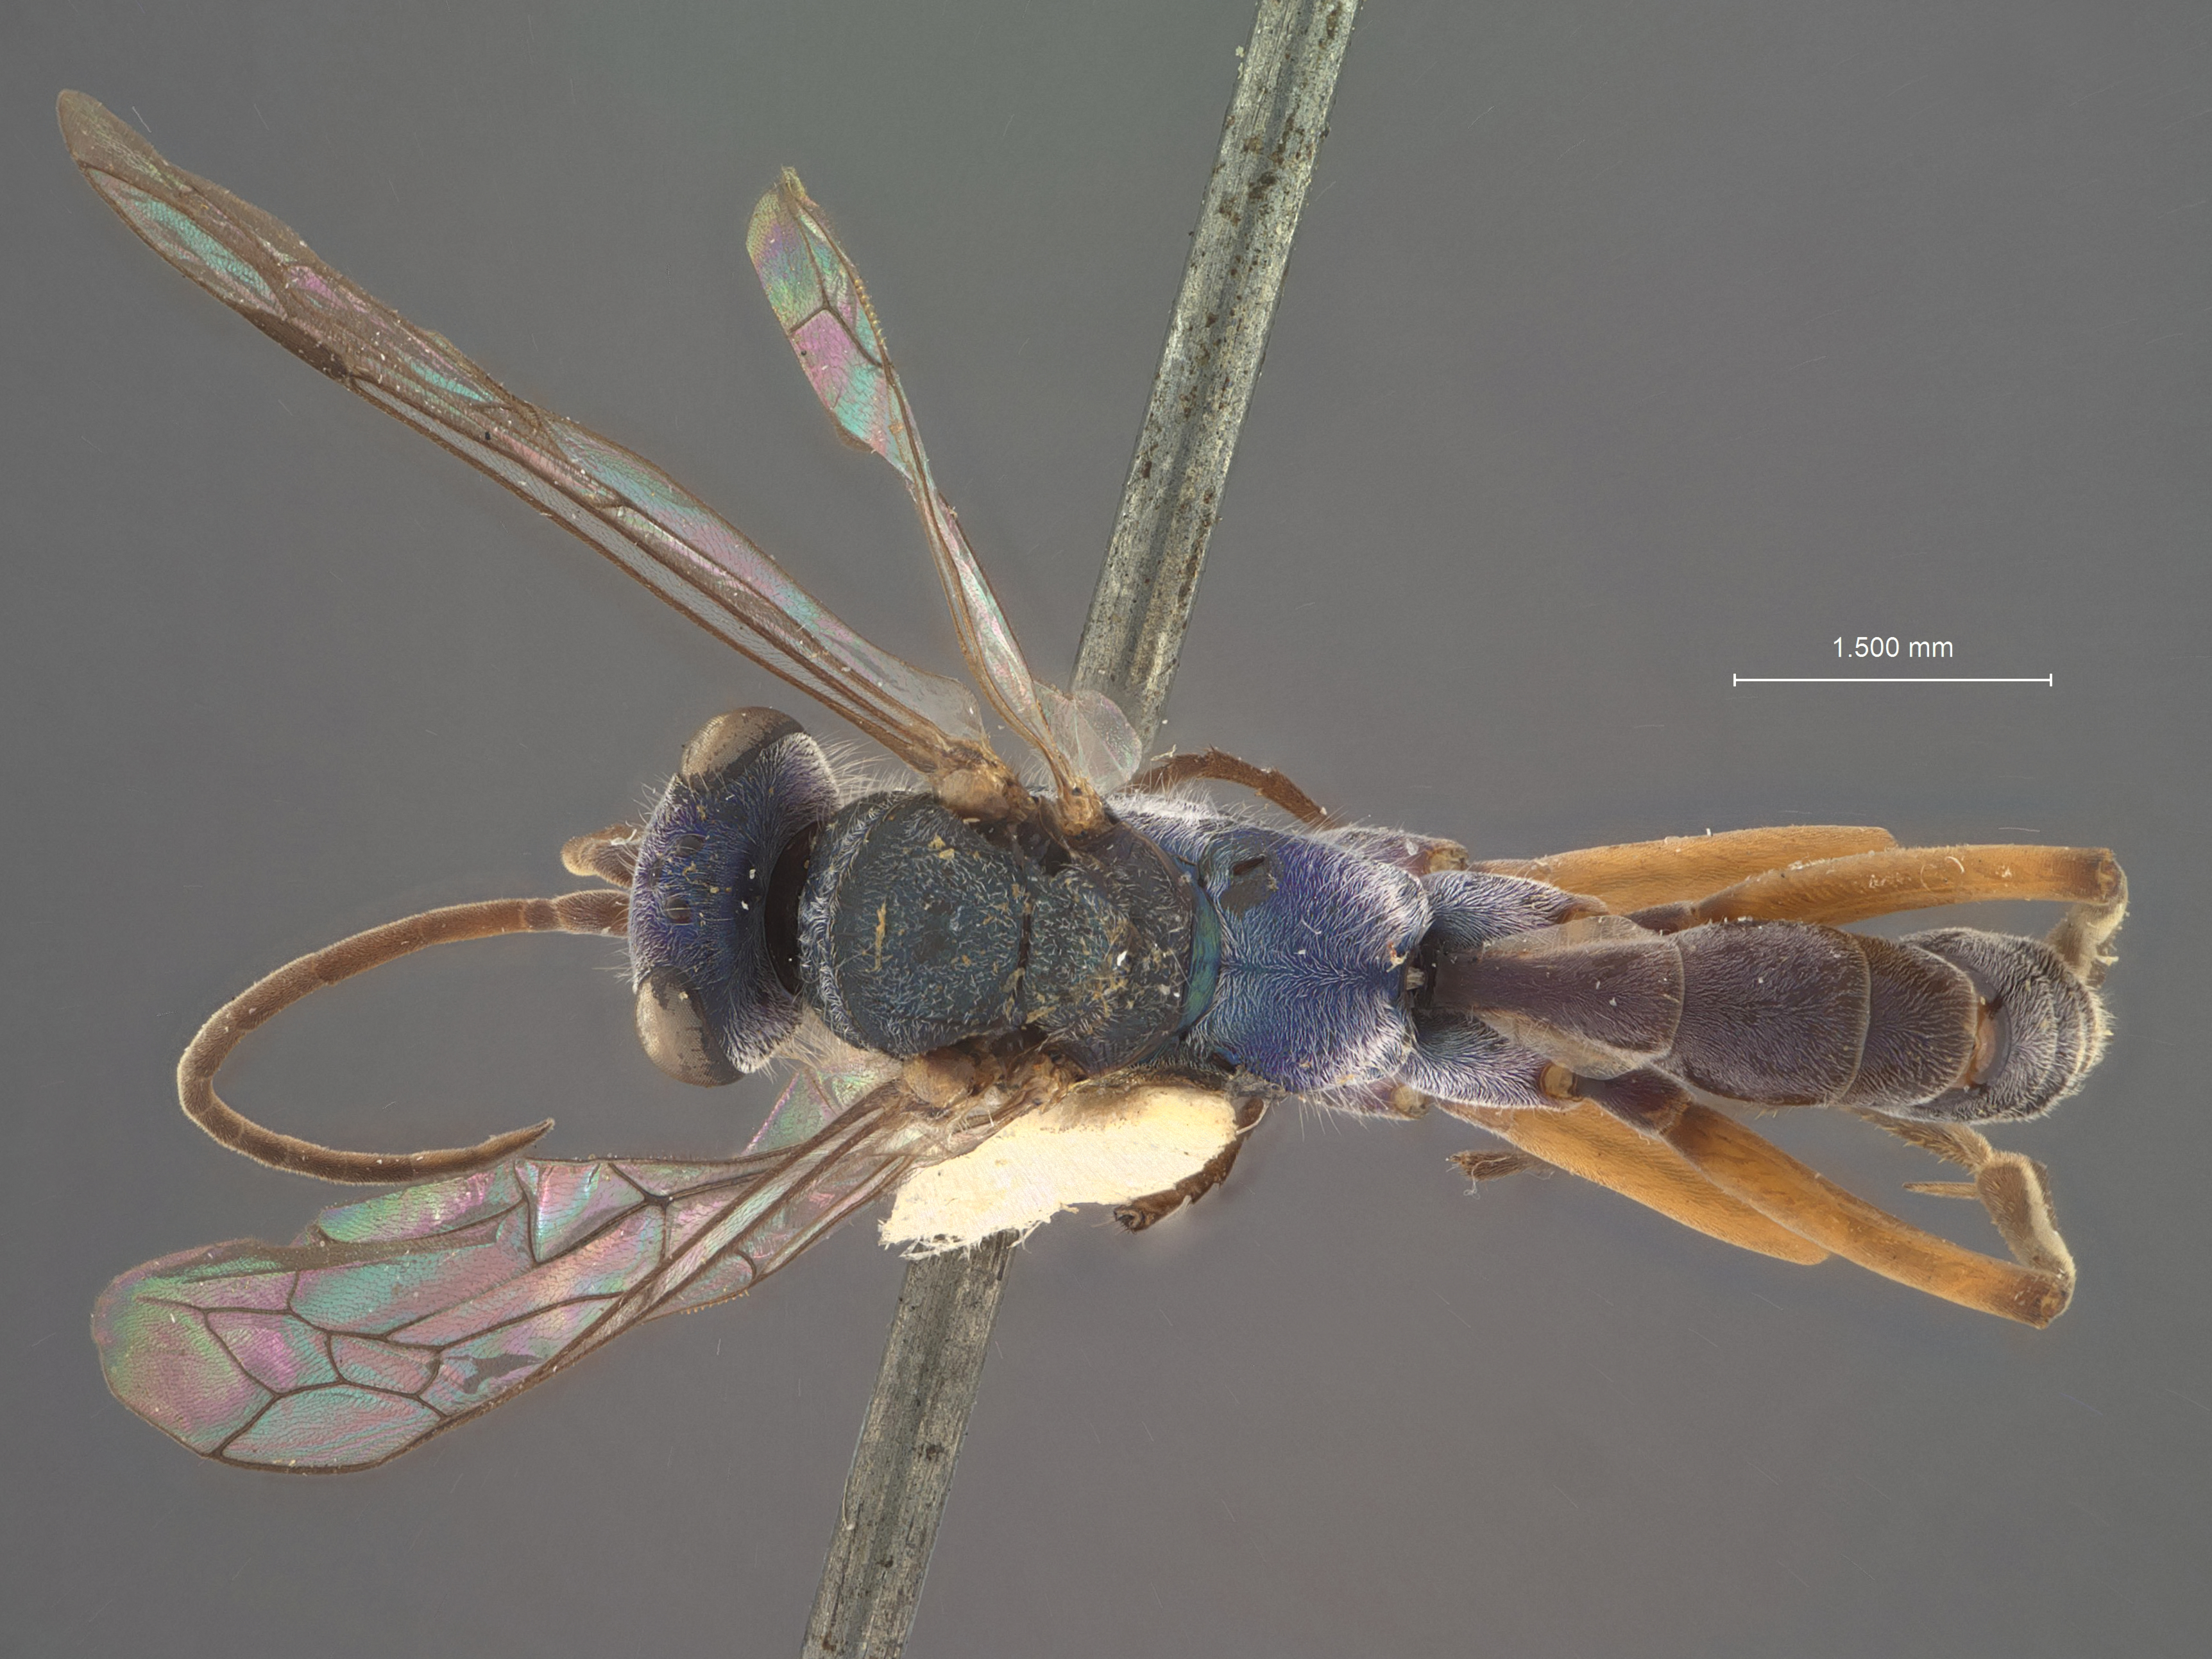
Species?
Auplopus marginalis
